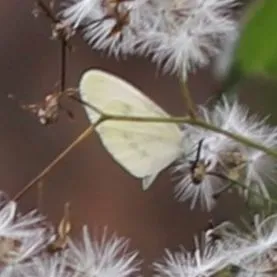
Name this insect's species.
Leptidea sinapis/juvernica
